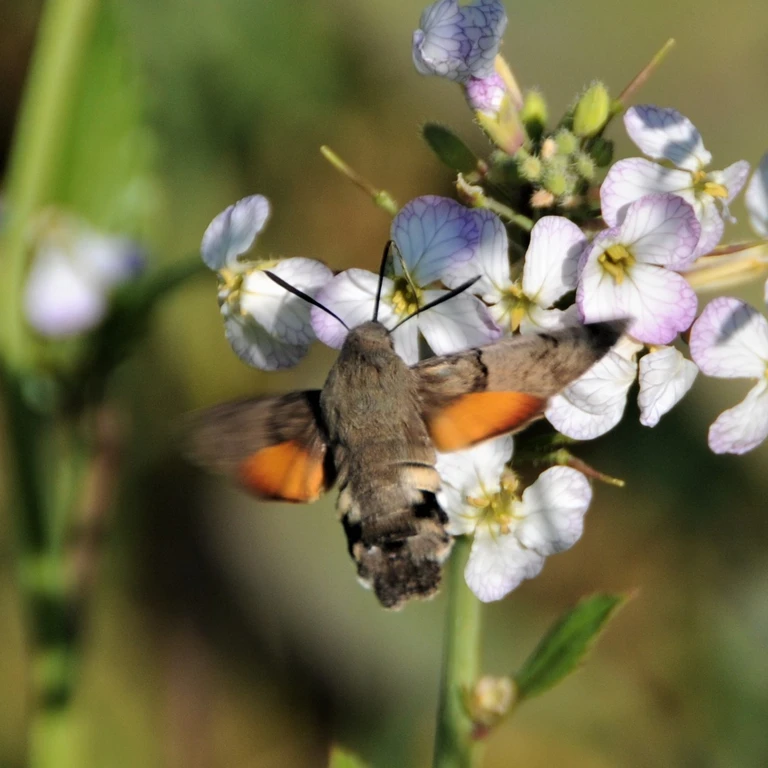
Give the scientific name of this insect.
Macroglossum stellatarum
